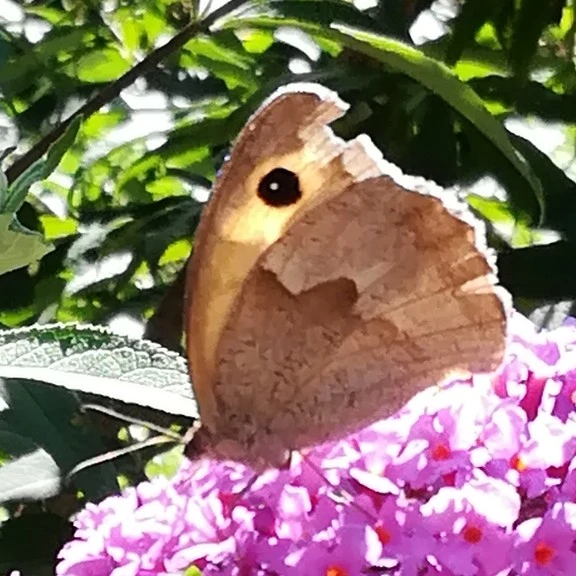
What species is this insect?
Maniola jurtina
